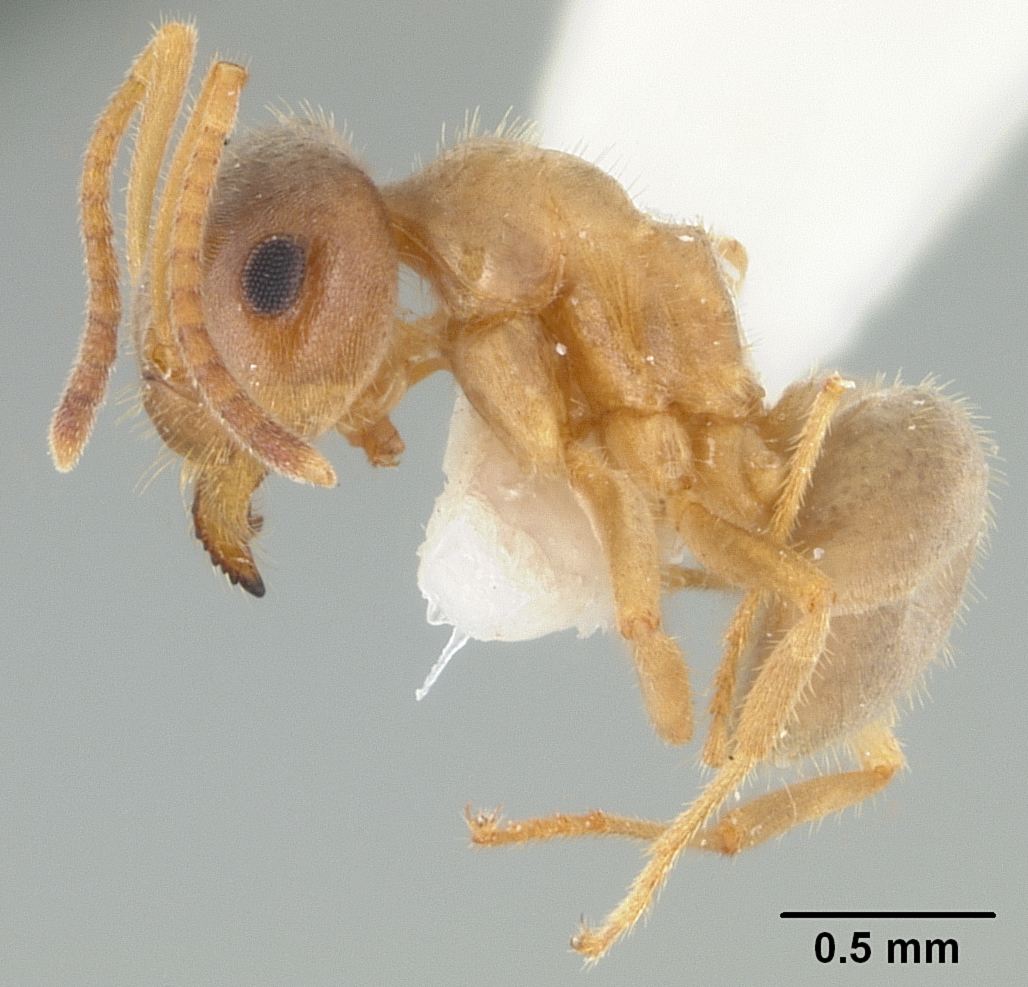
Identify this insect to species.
Lasius xerophilus
